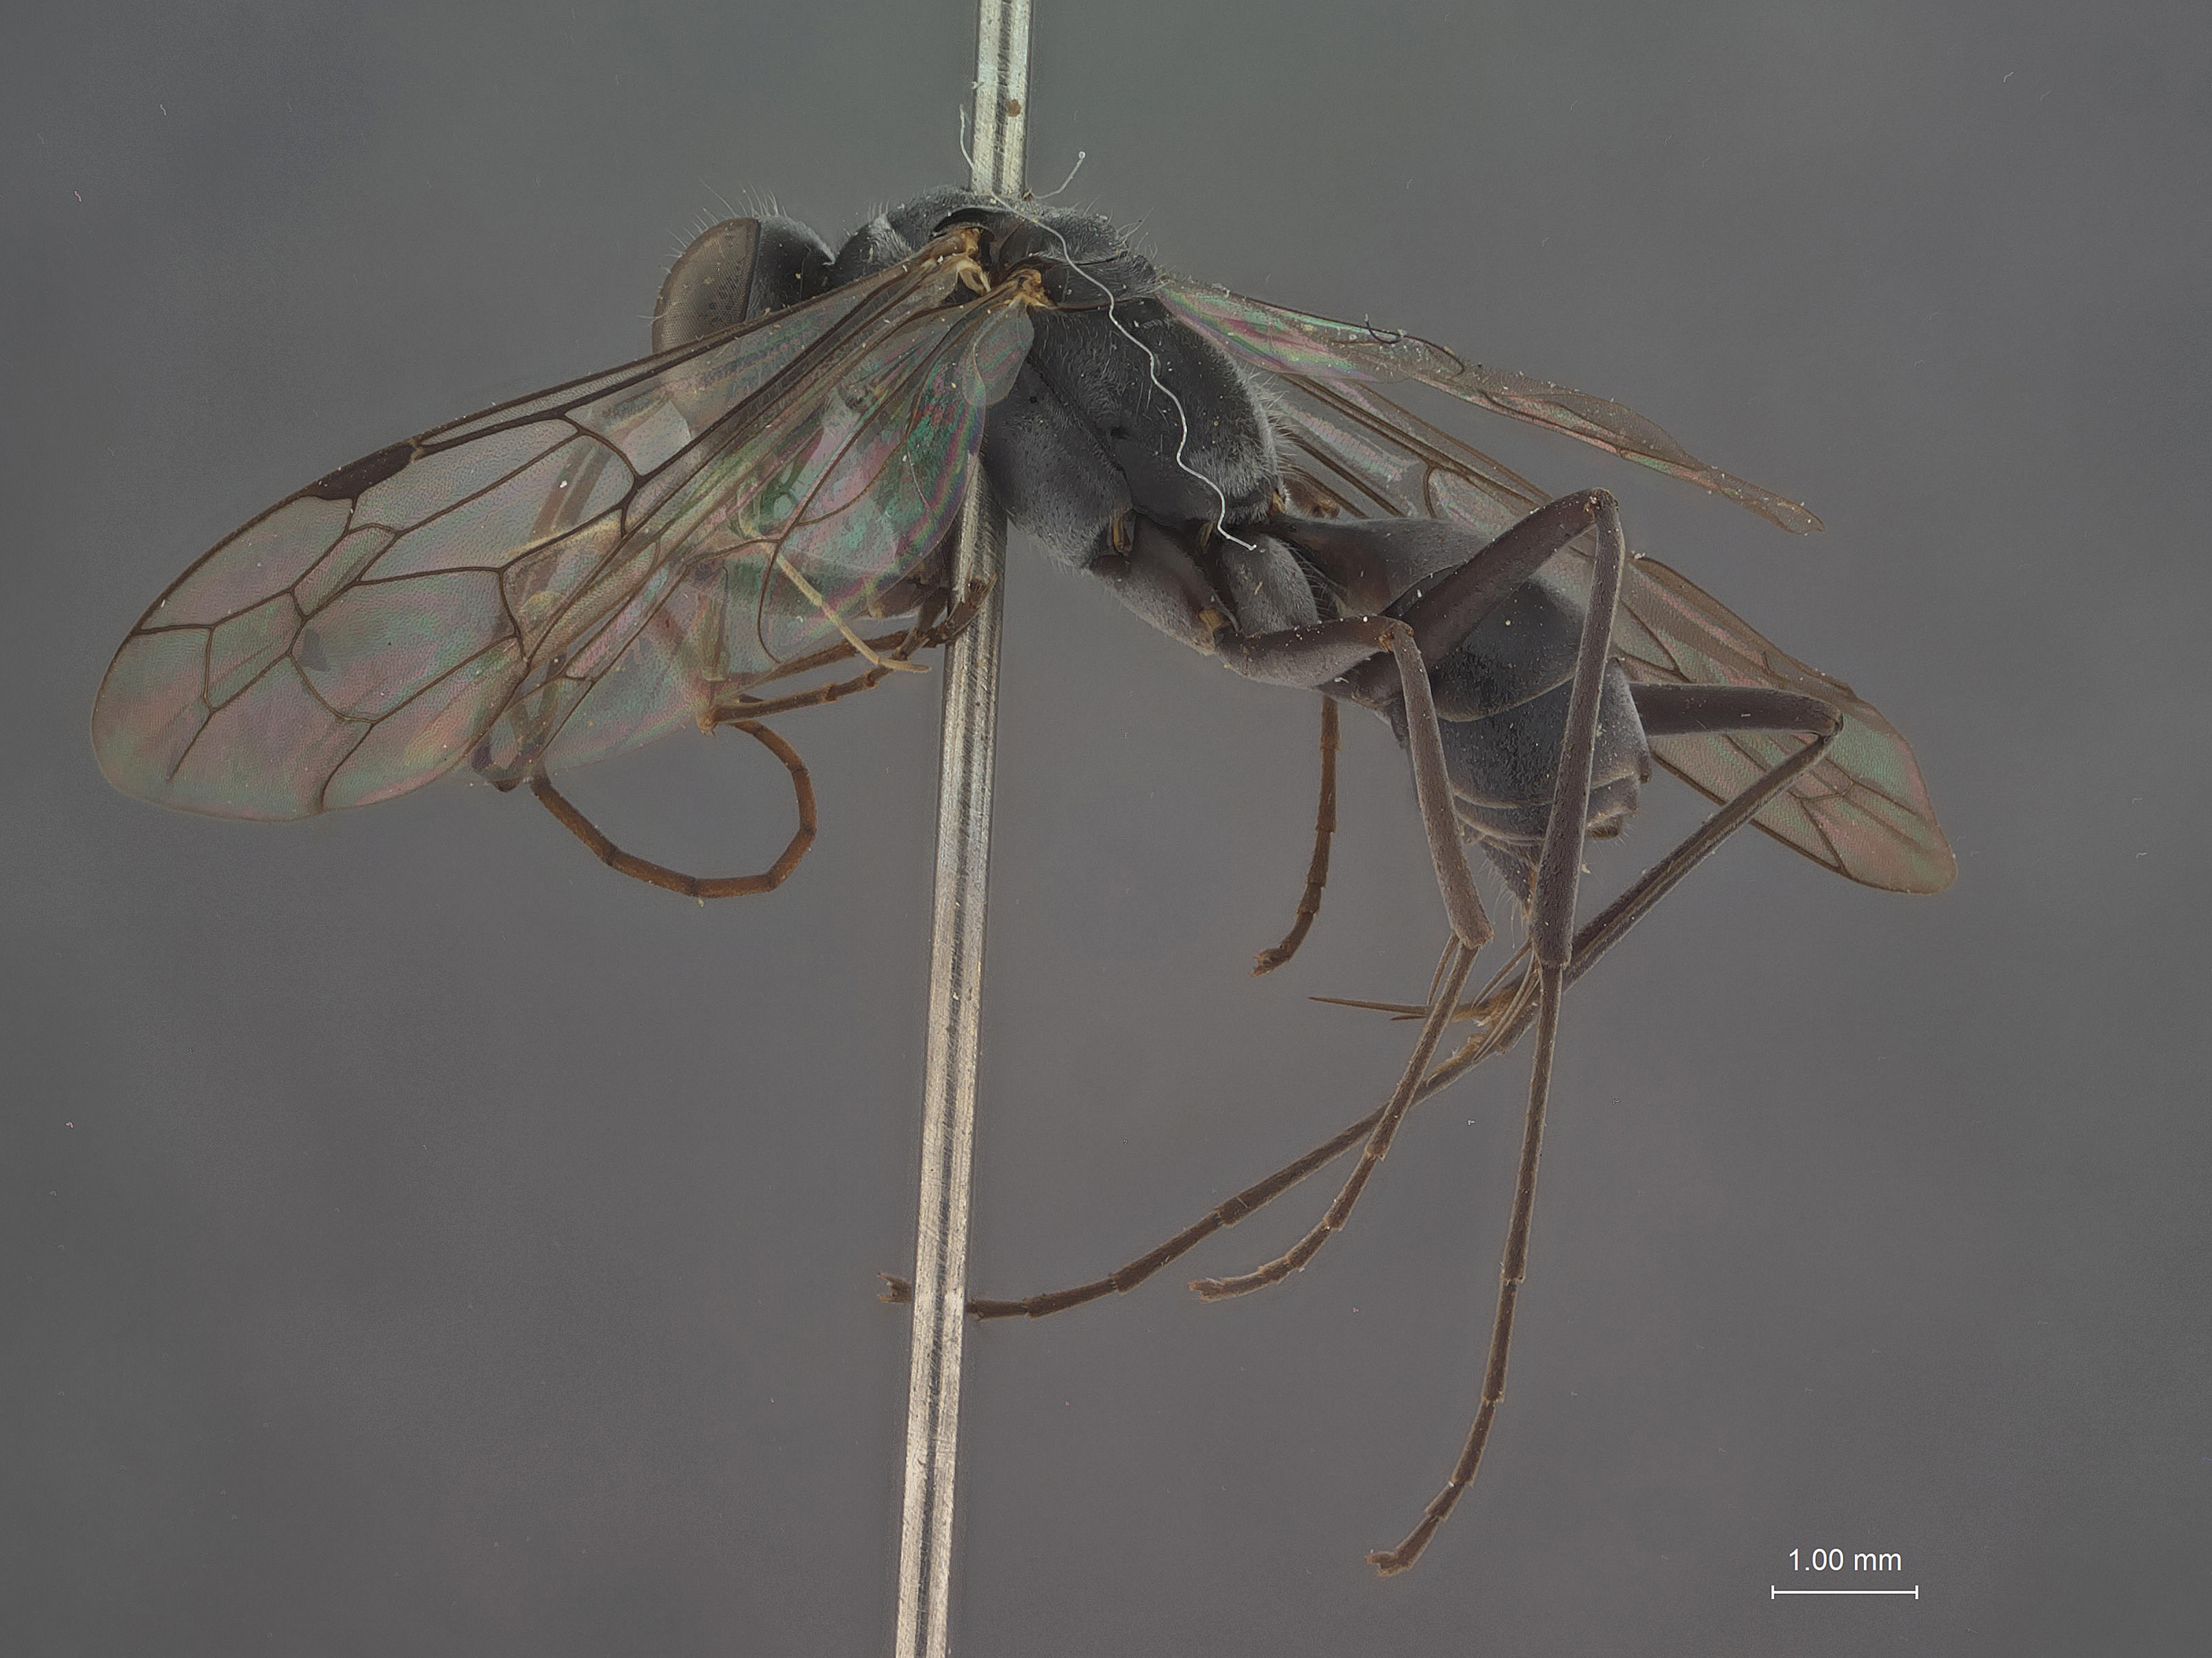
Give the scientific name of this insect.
Auplopus funerator
